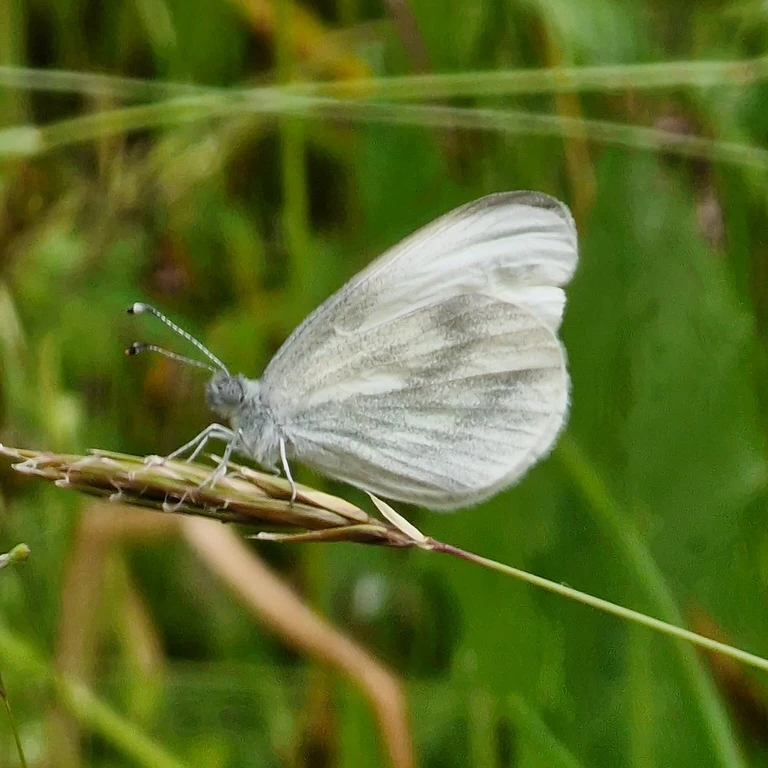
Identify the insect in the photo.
Leptidea sinapis/juvernica
